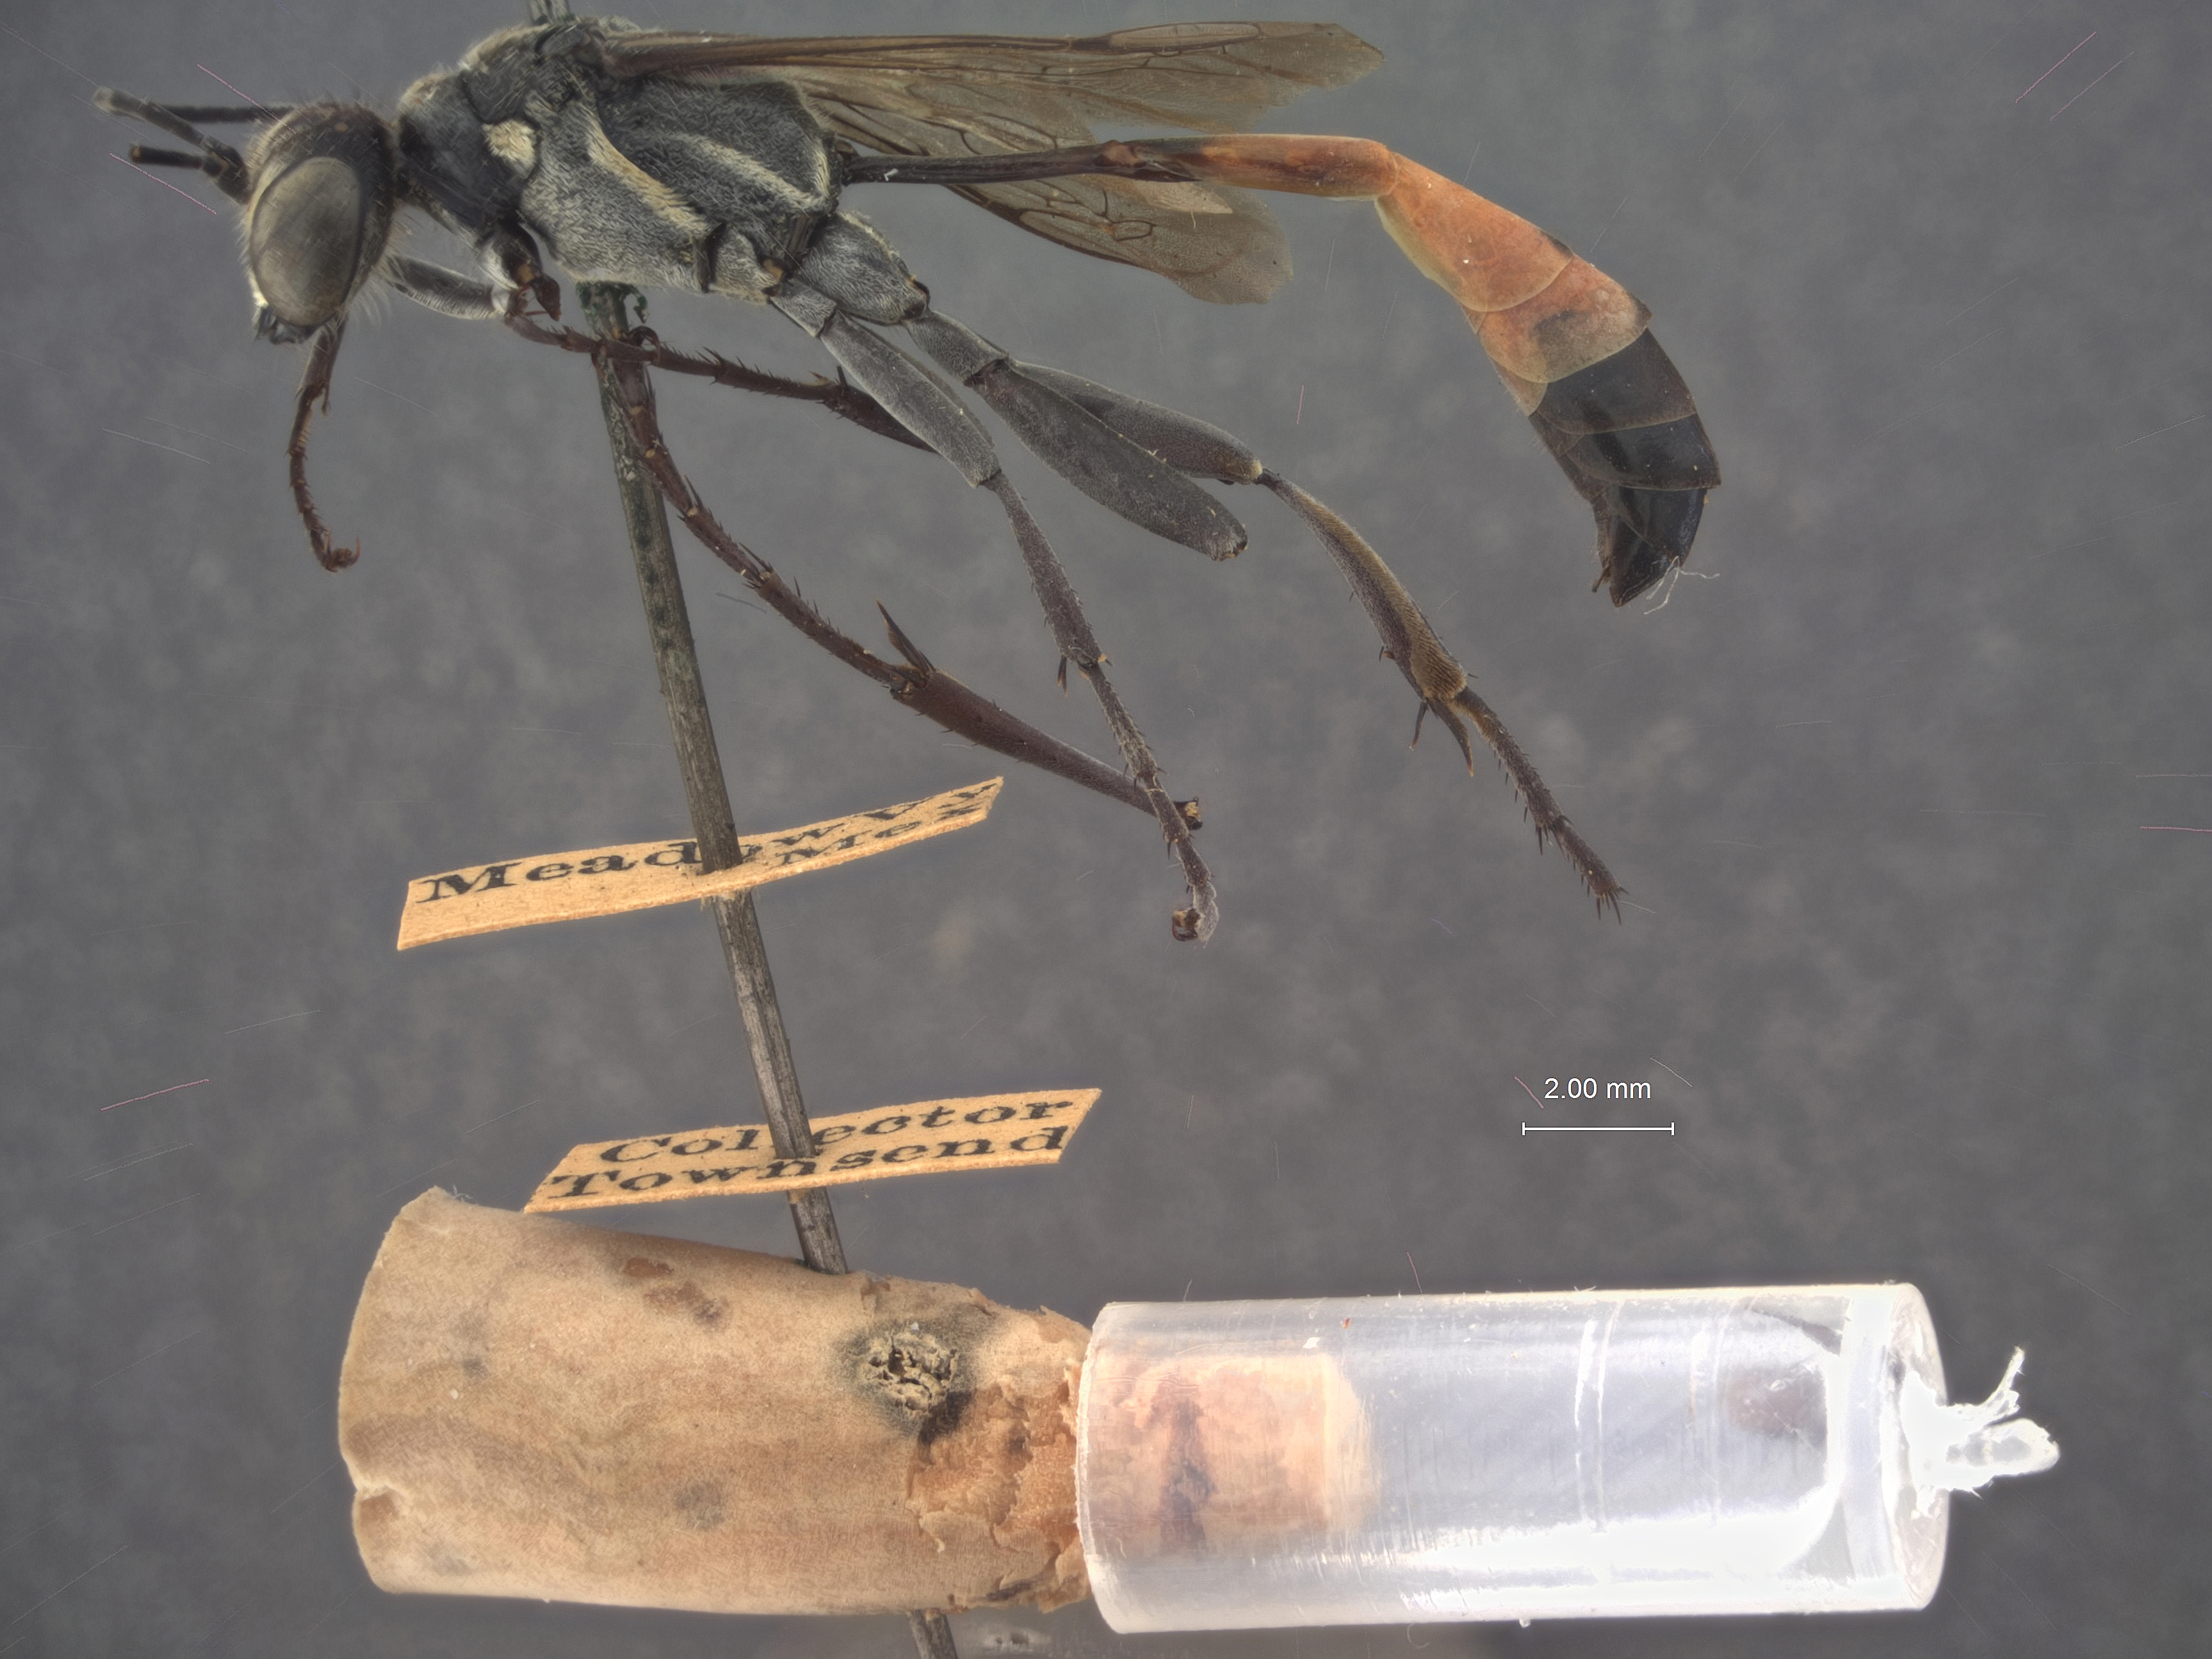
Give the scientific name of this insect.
Sphex peckhami
